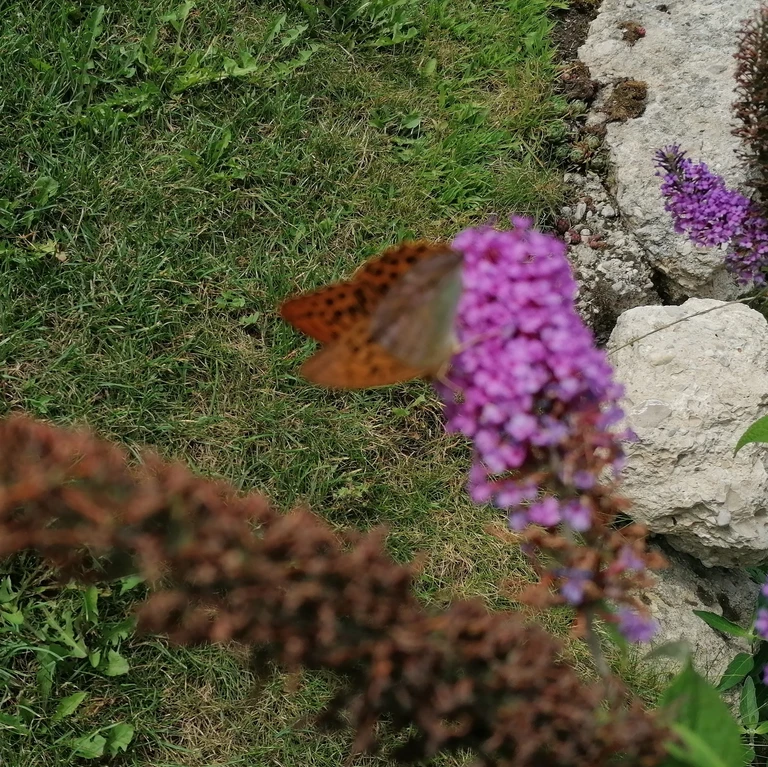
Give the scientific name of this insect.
Argynnis paphia
